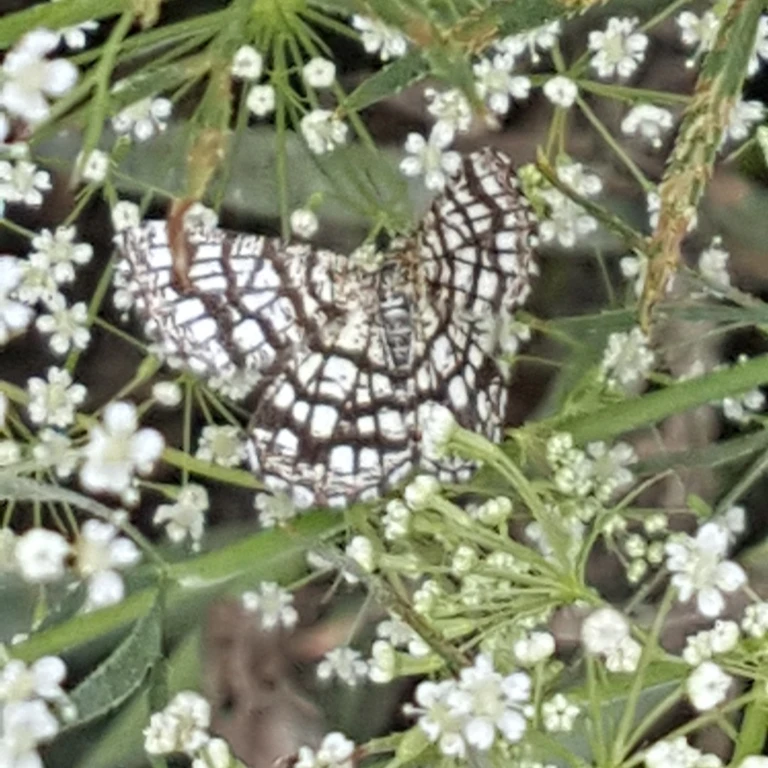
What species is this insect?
Chiasmia clathrata
